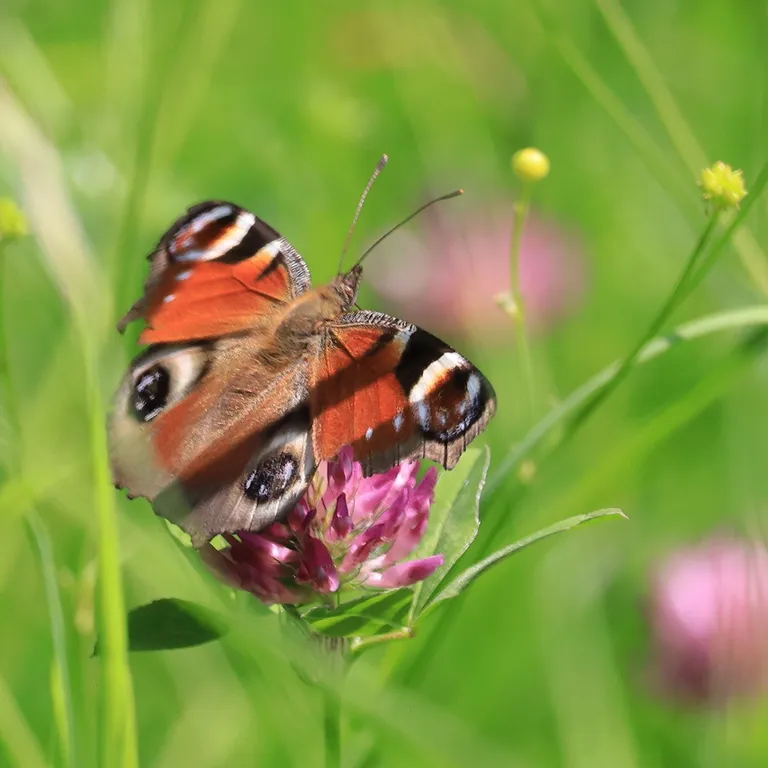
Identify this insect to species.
Aglais io
